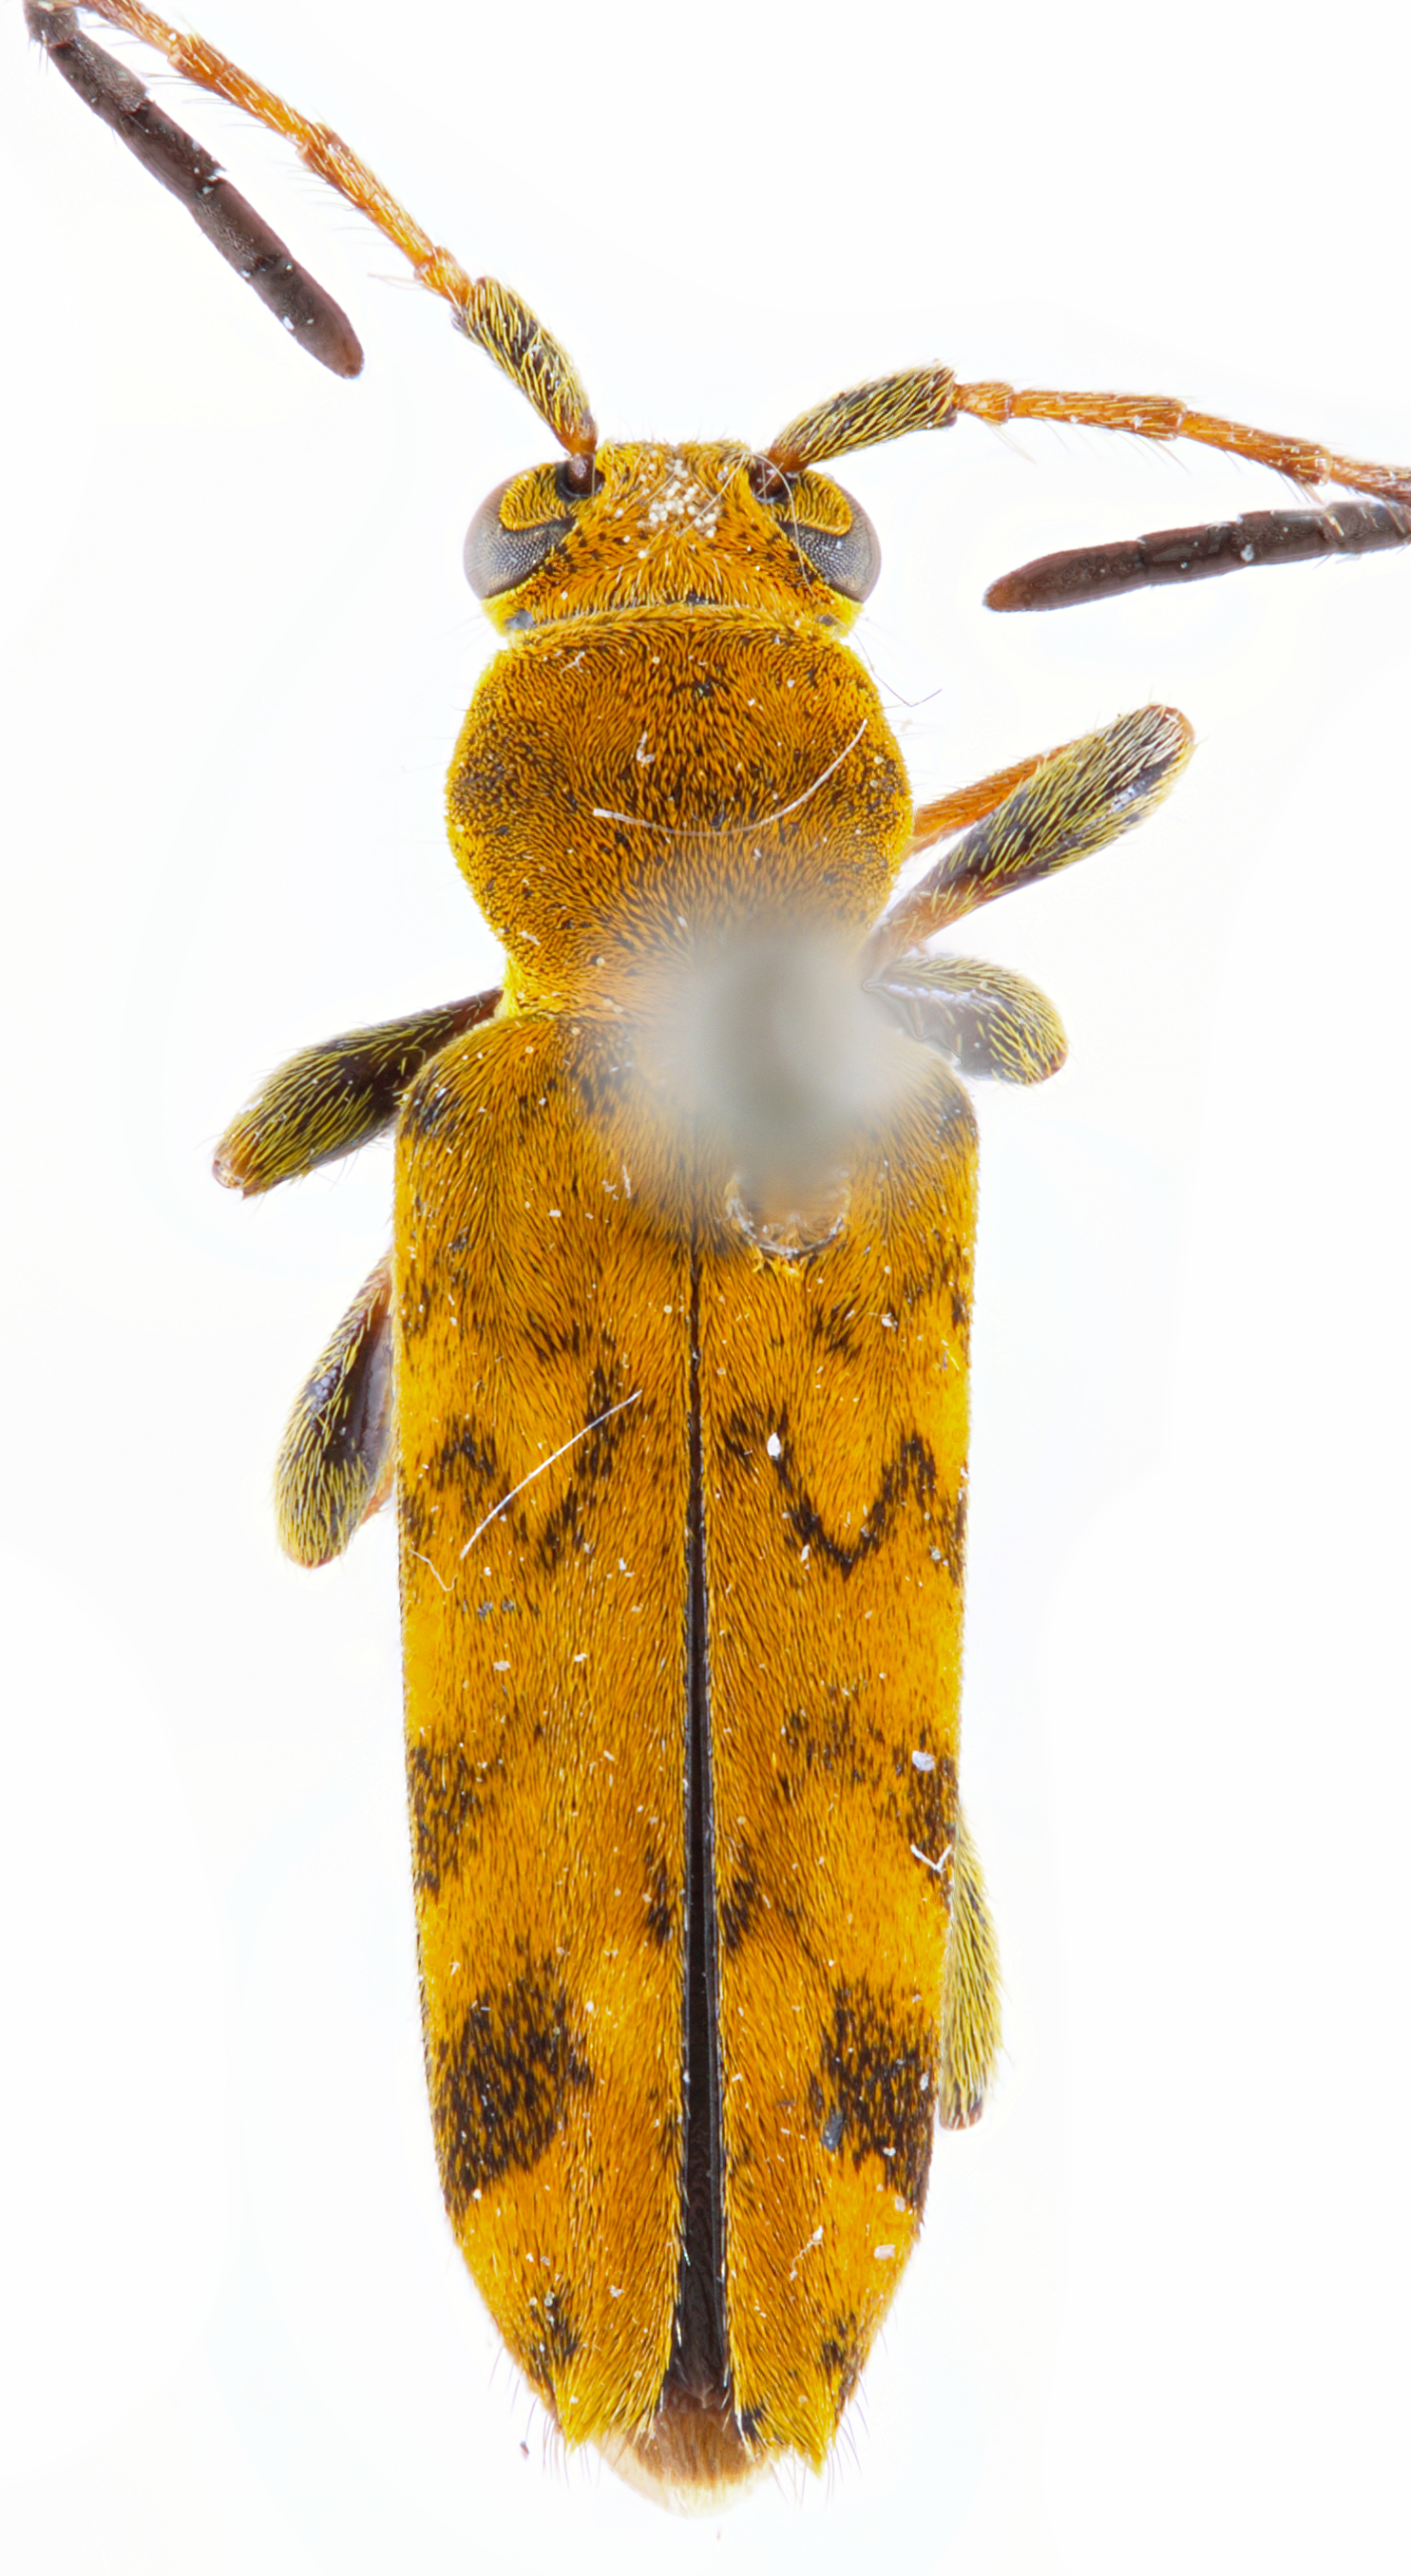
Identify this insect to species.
Ochraethes citrinus
